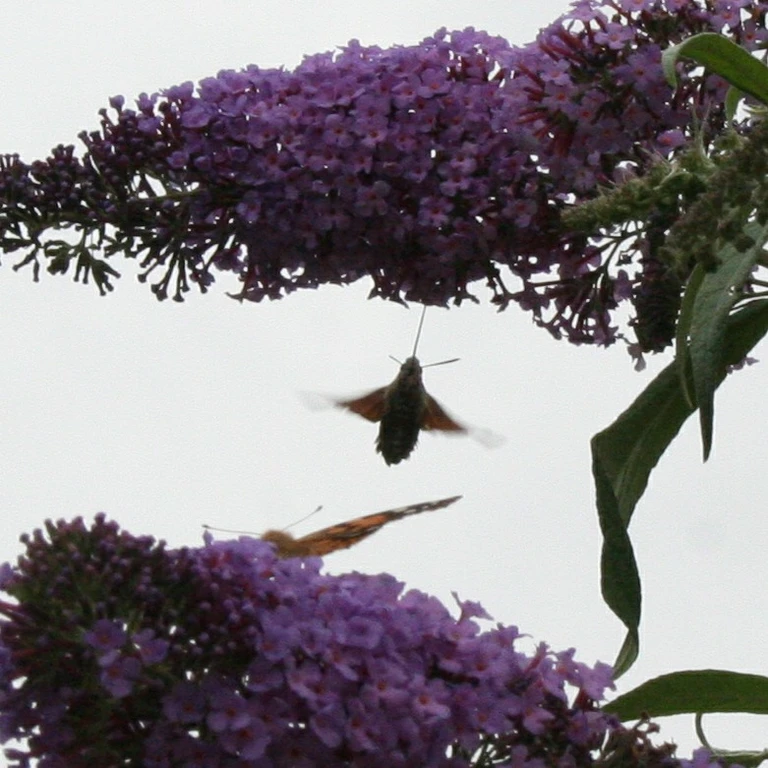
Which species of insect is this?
Macroglossum stellatarum
